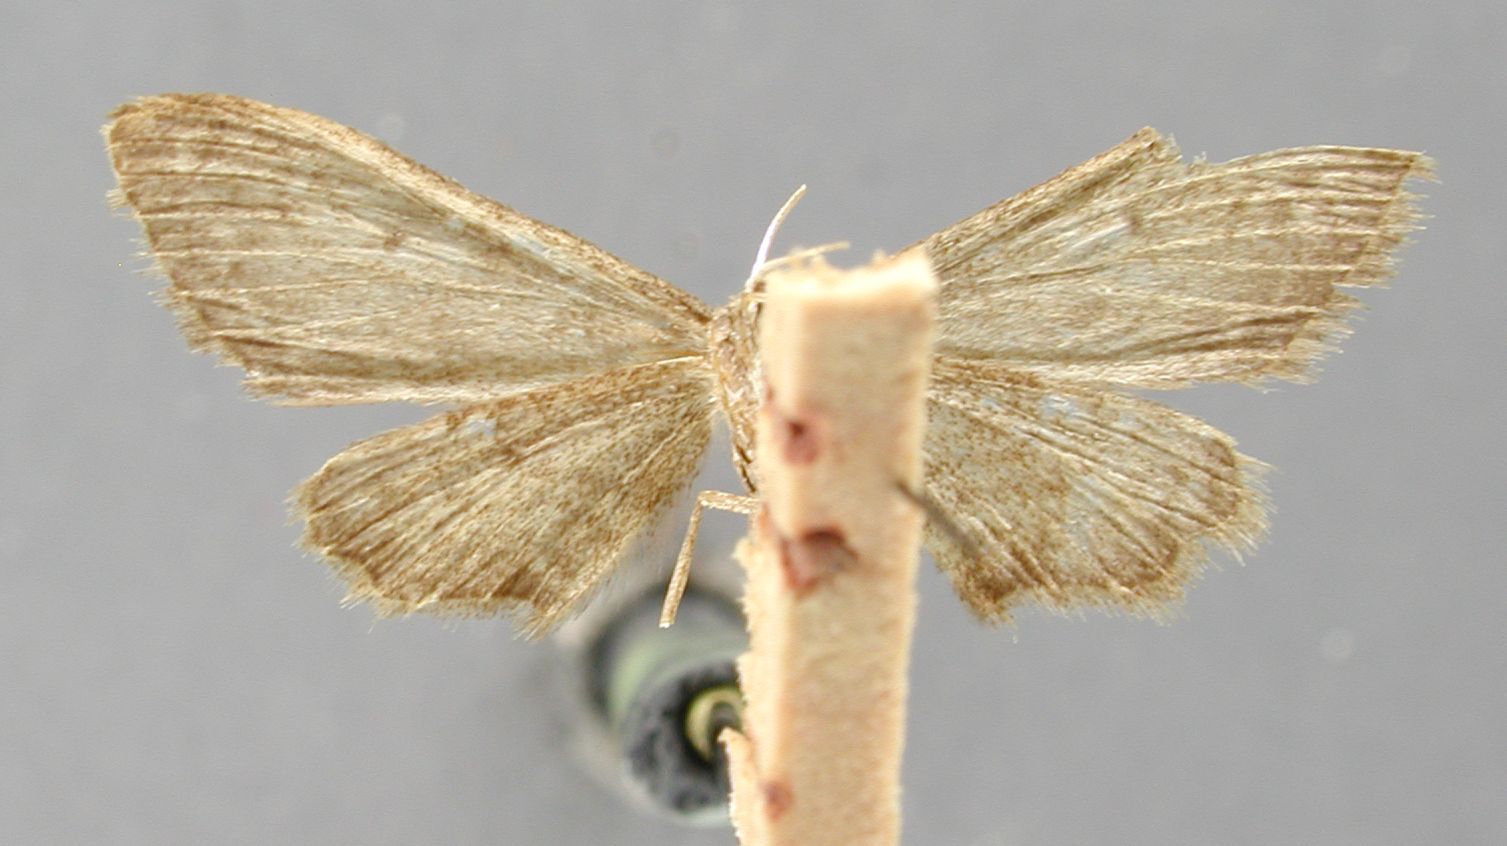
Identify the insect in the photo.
Euacidalia nitipennis
